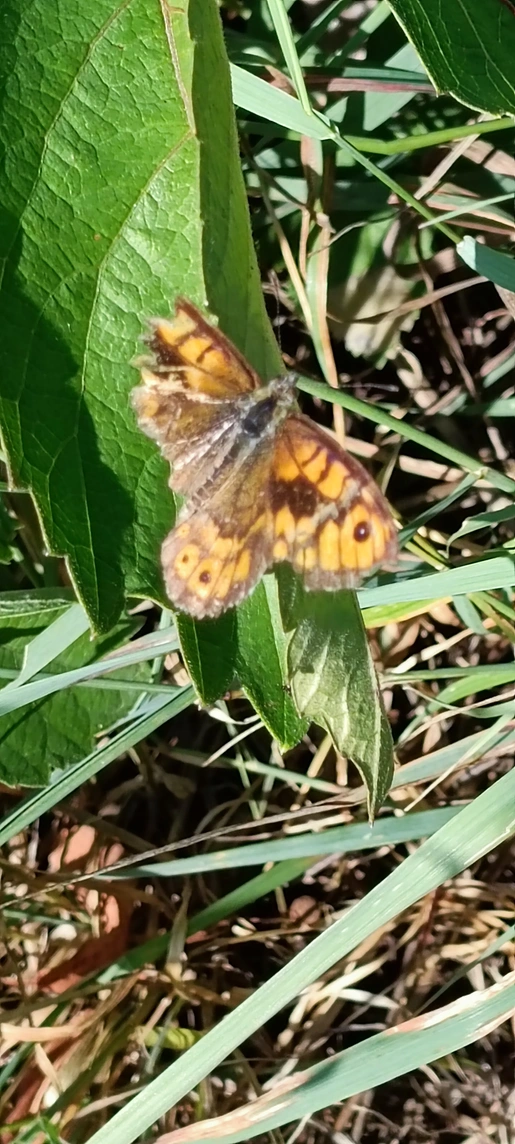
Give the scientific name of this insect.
Lasiommata megera (also Pararge megera)
